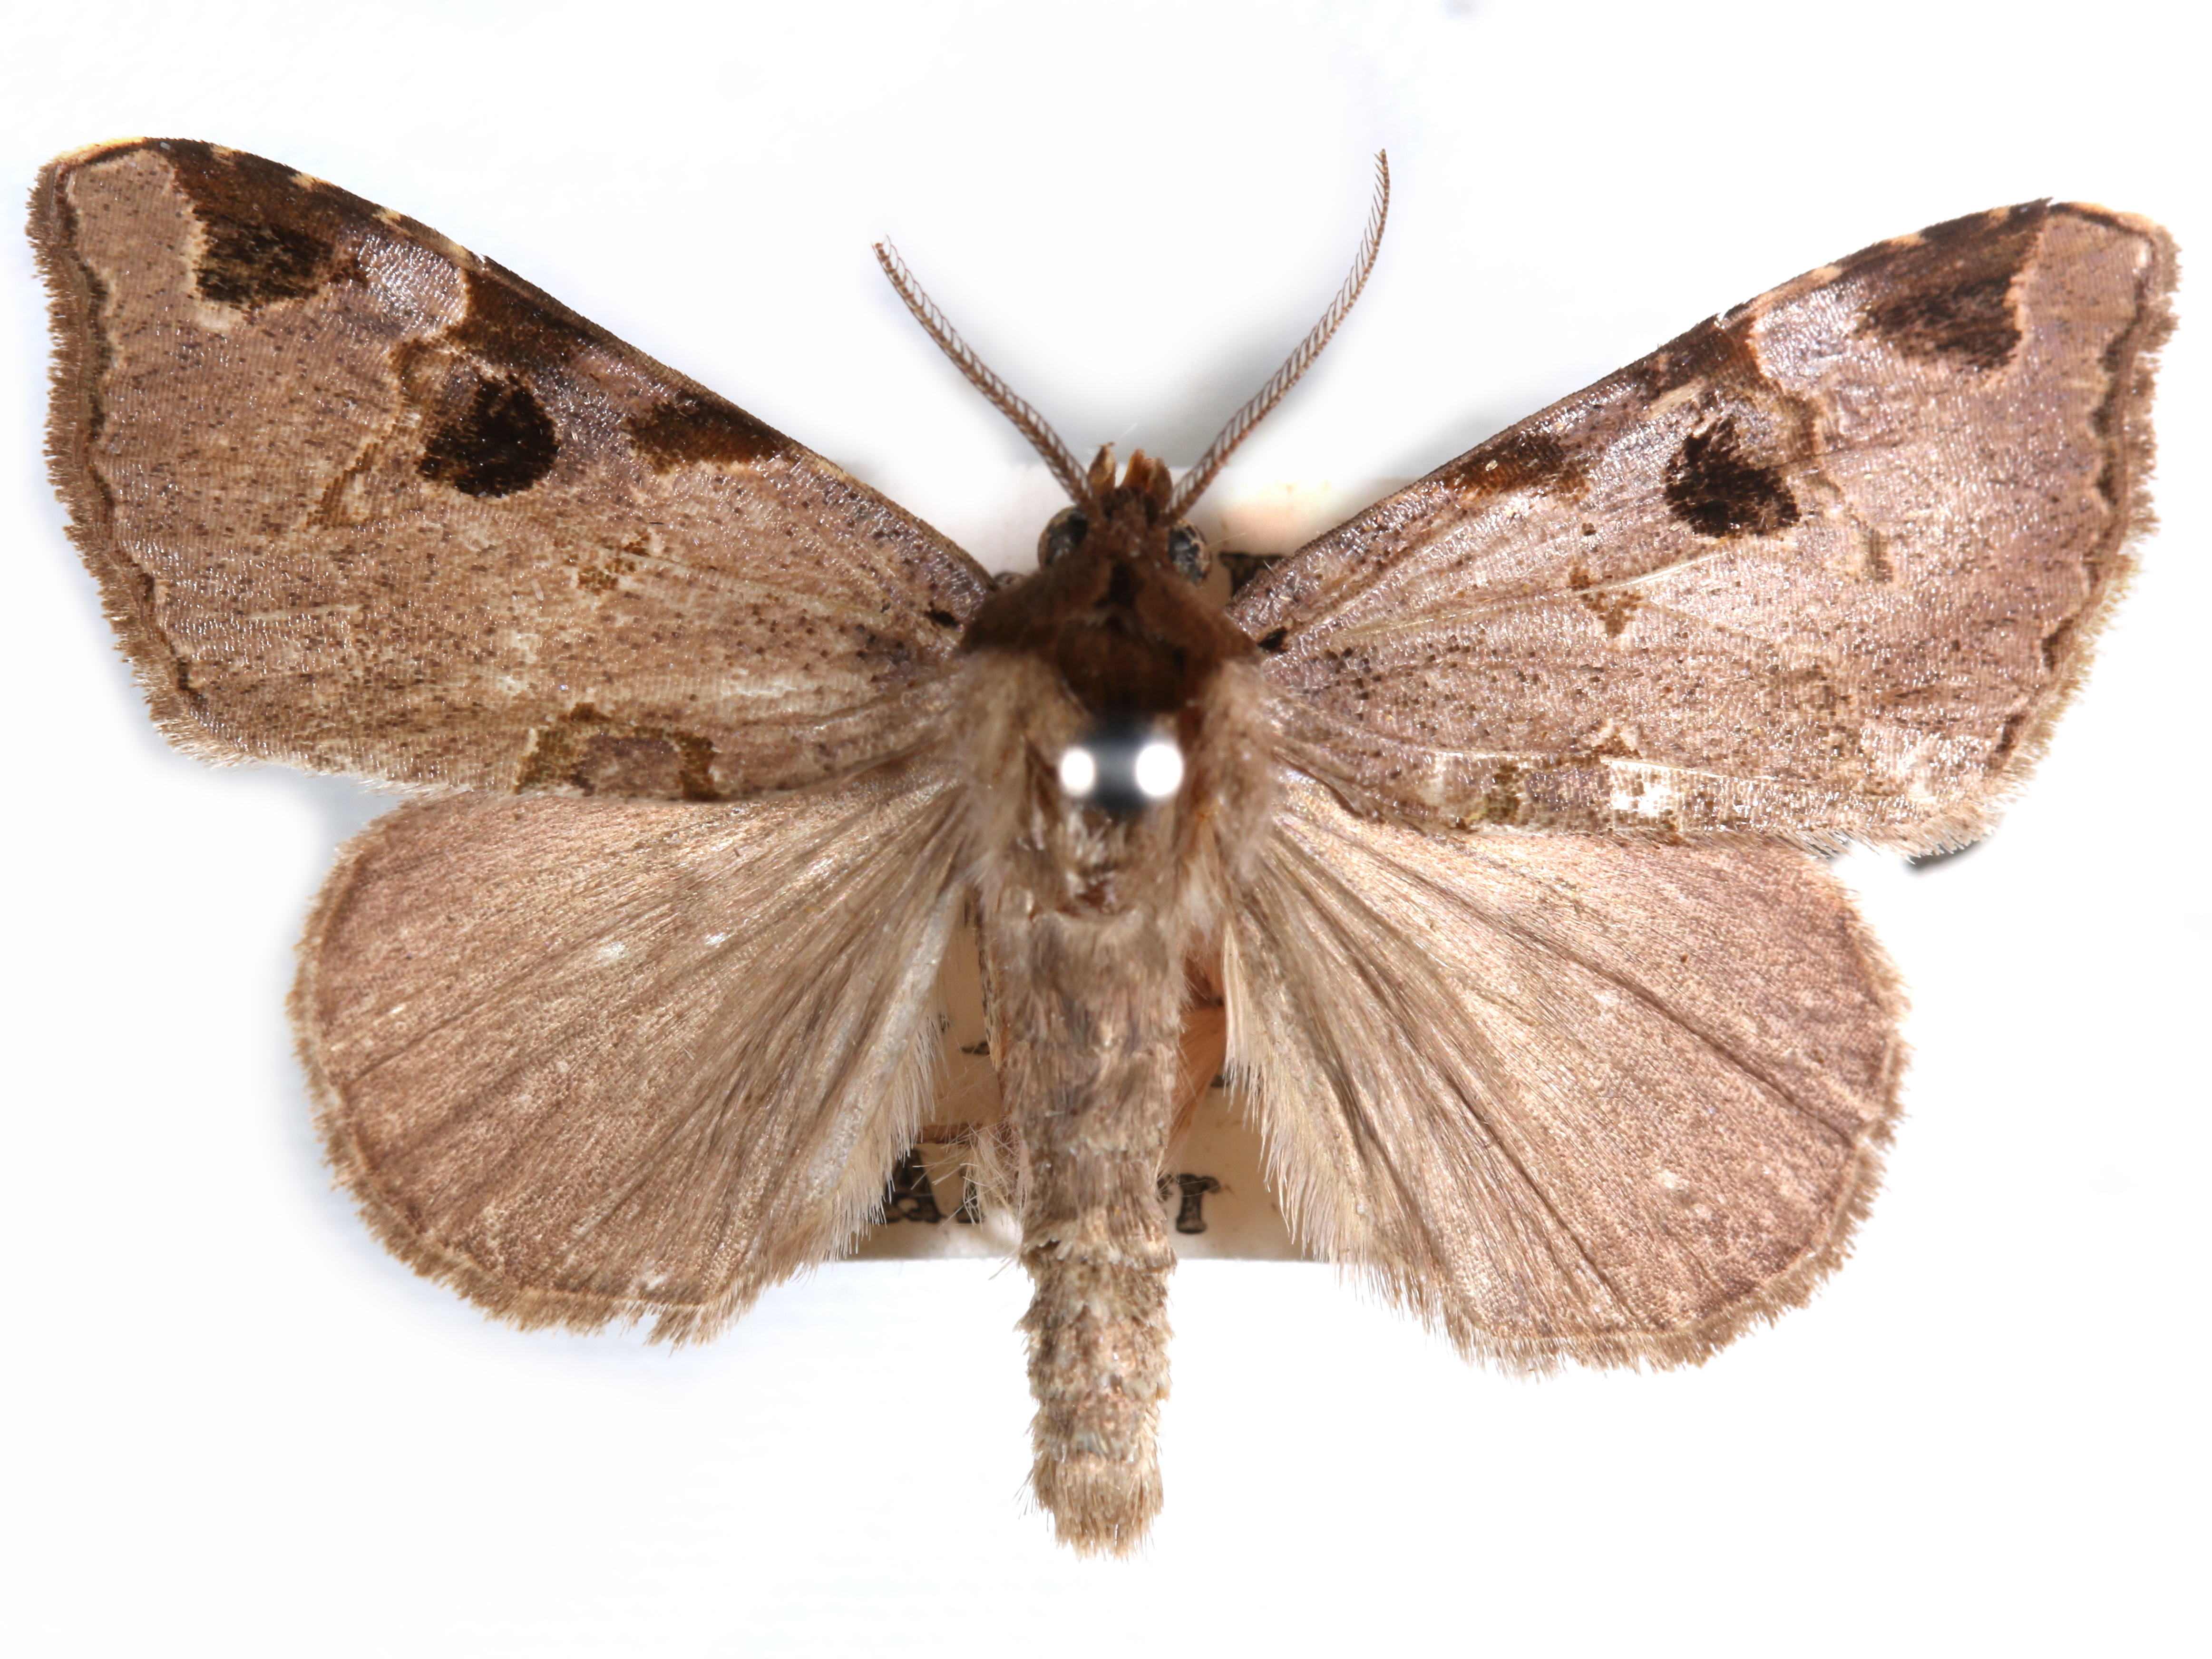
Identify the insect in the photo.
Marcipalina conjuncta
